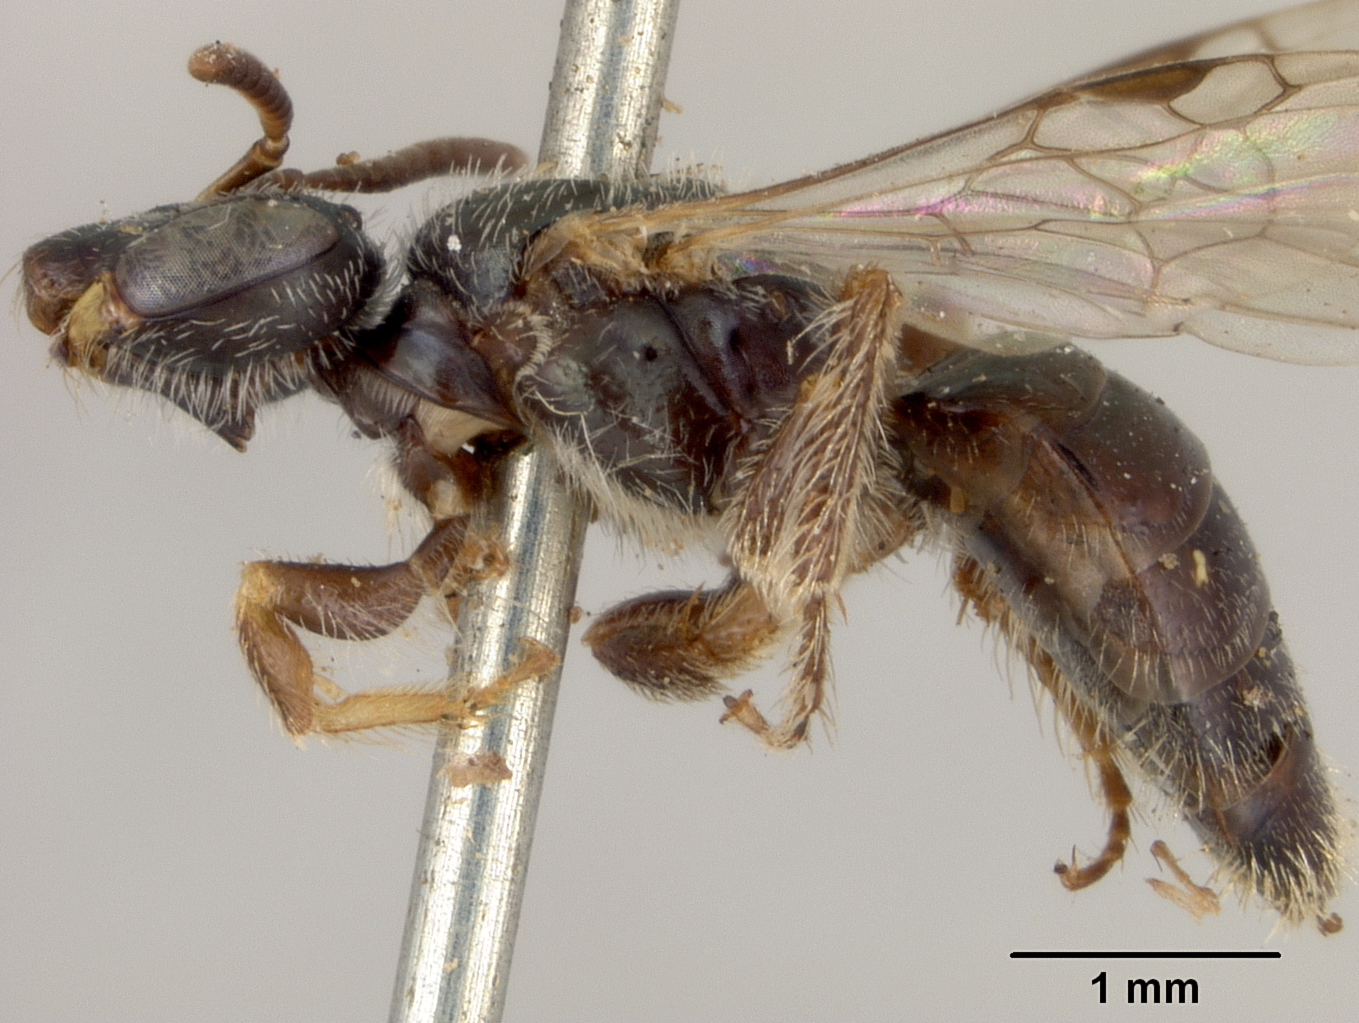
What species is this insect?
Perdita sexmaculata
